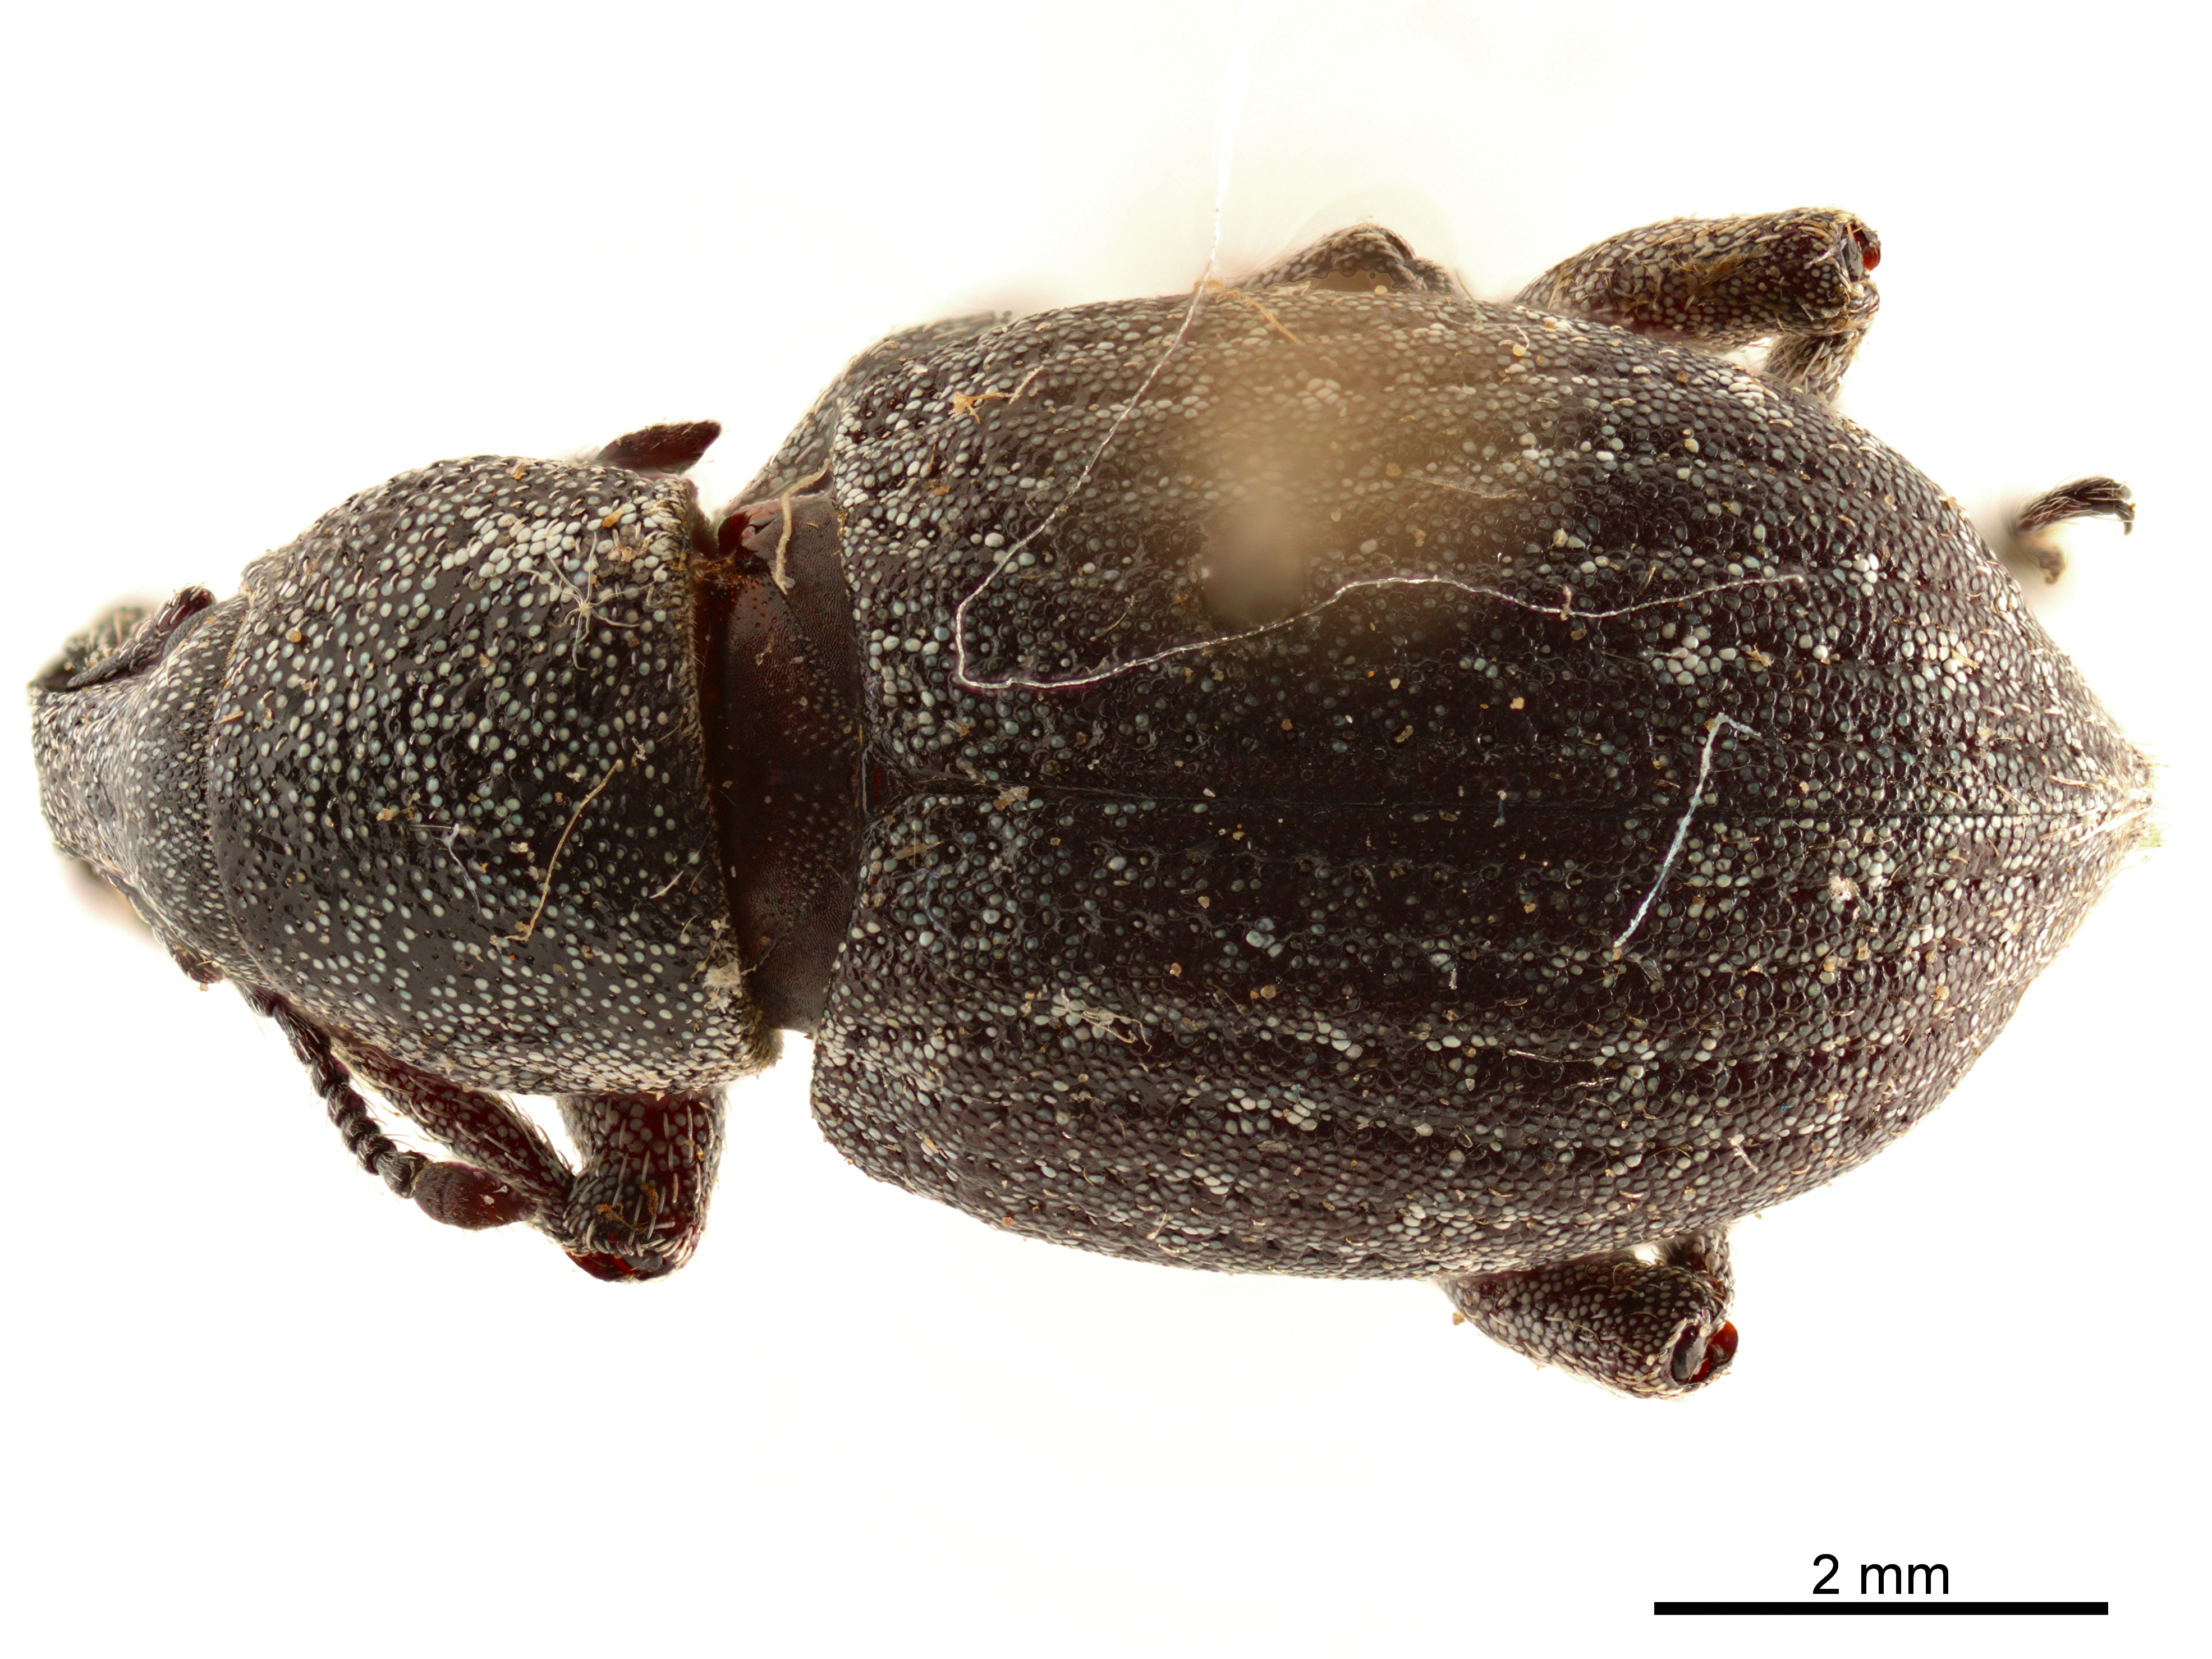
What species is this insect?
Strangaliodes mutuarius
